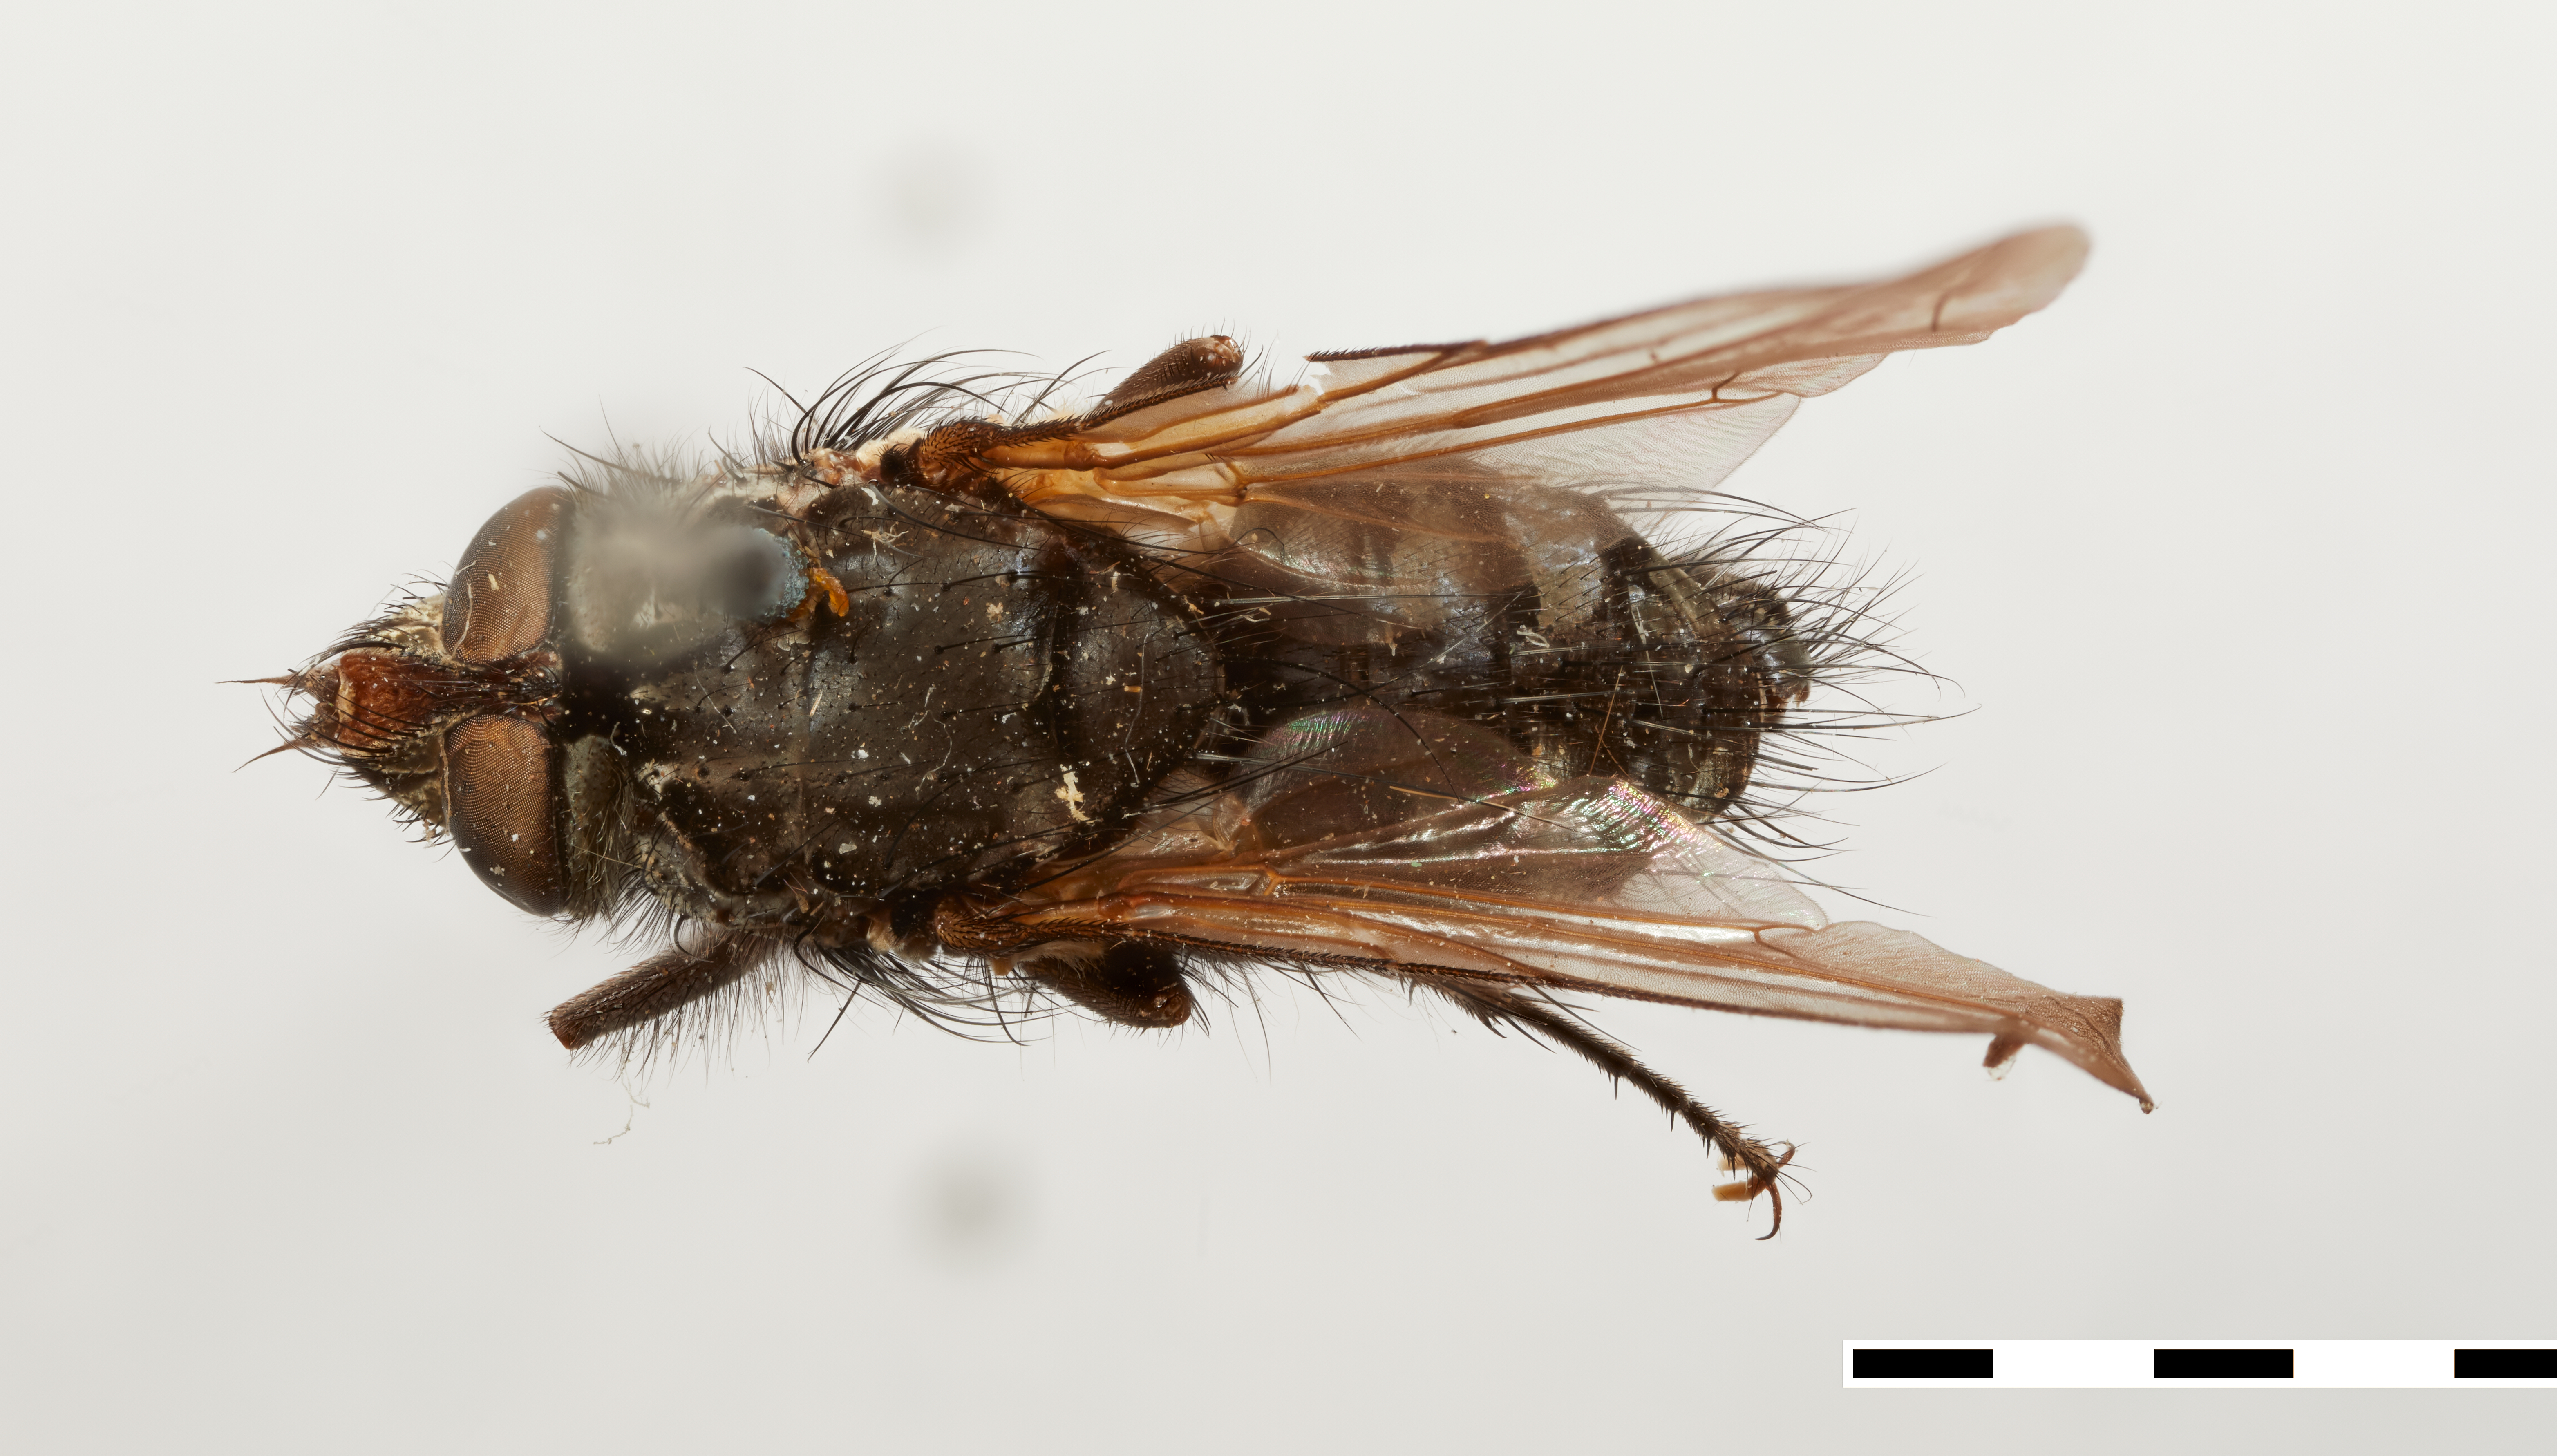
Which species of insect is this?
Morphodexia clausa
